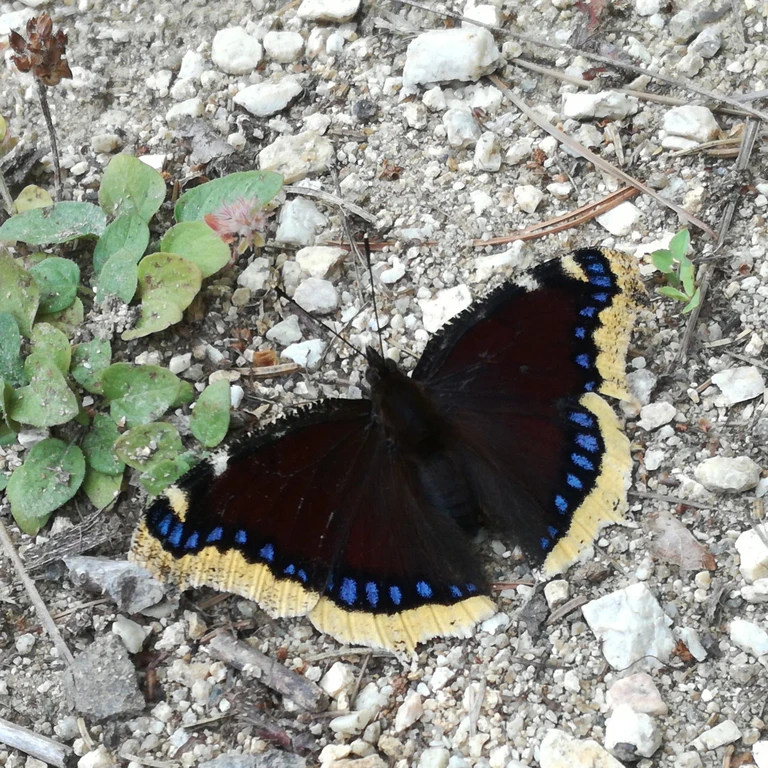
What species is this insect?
Nymphalis antiopa
